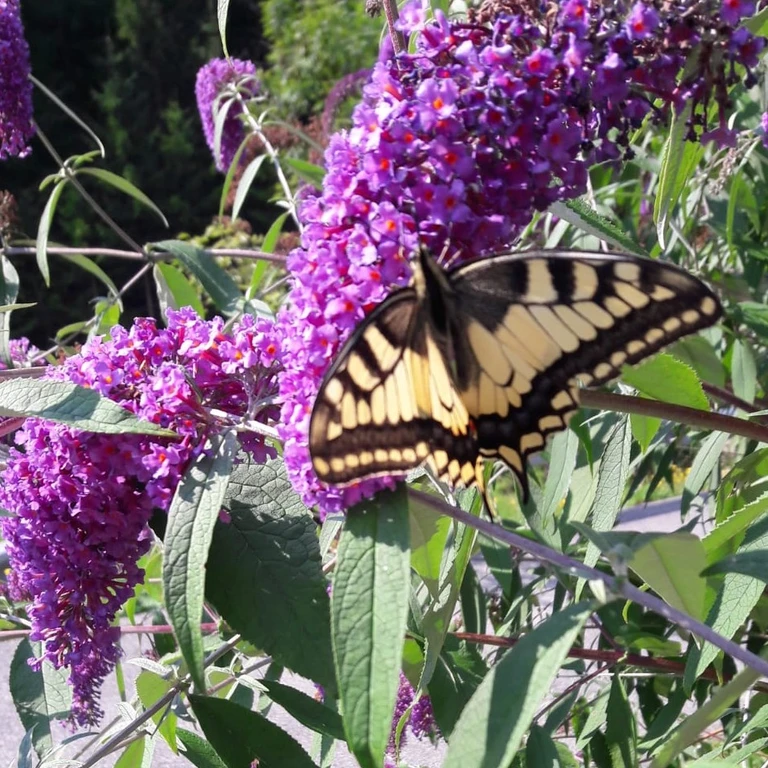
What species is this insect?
Papilio machaon
